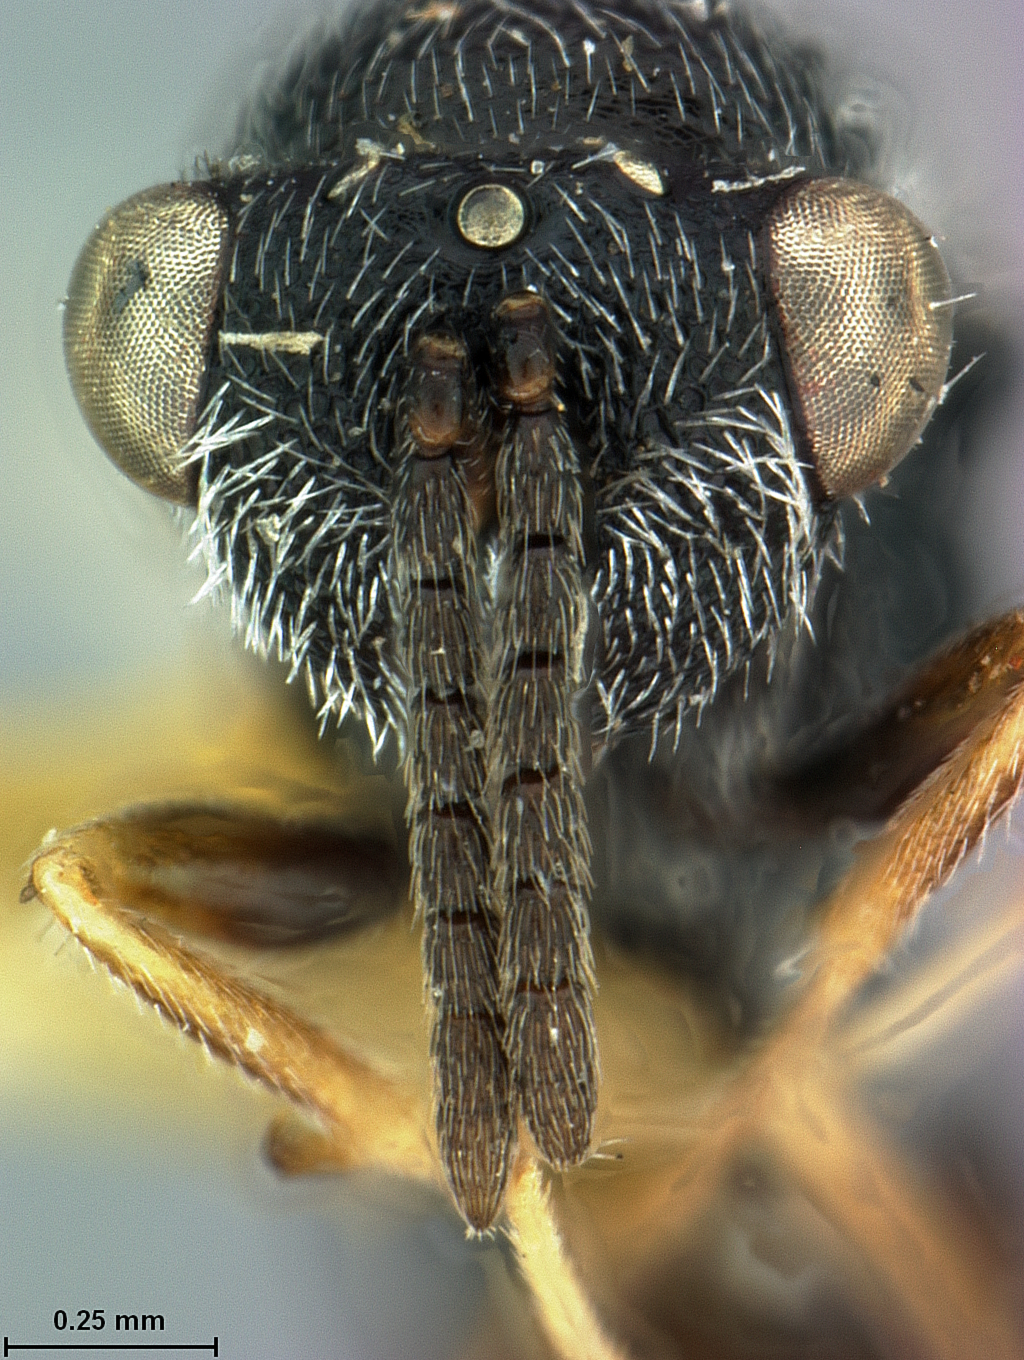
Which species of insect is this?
Eurytoma bigeloviae
